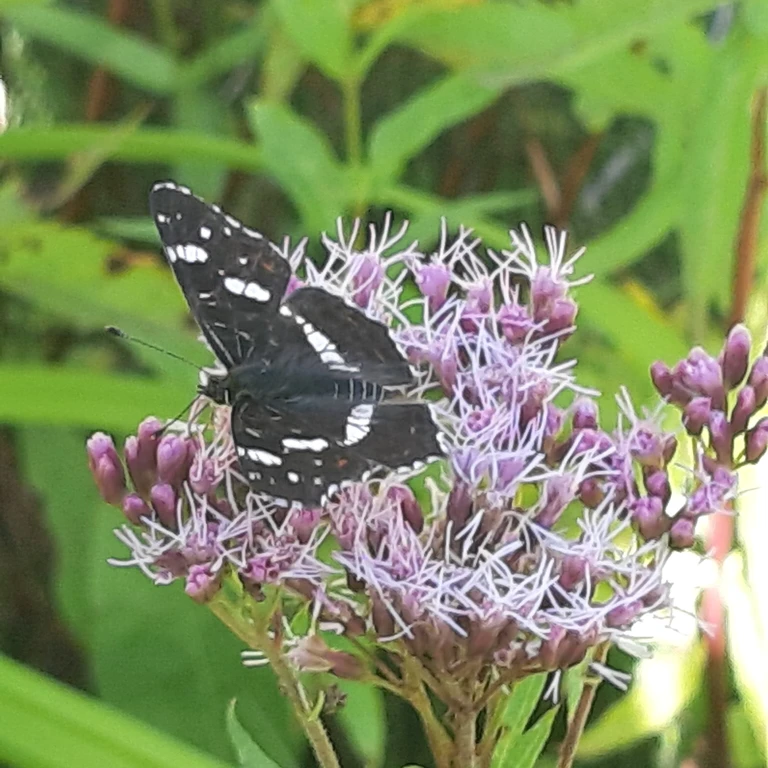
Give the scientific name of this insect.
Araschnia levana
